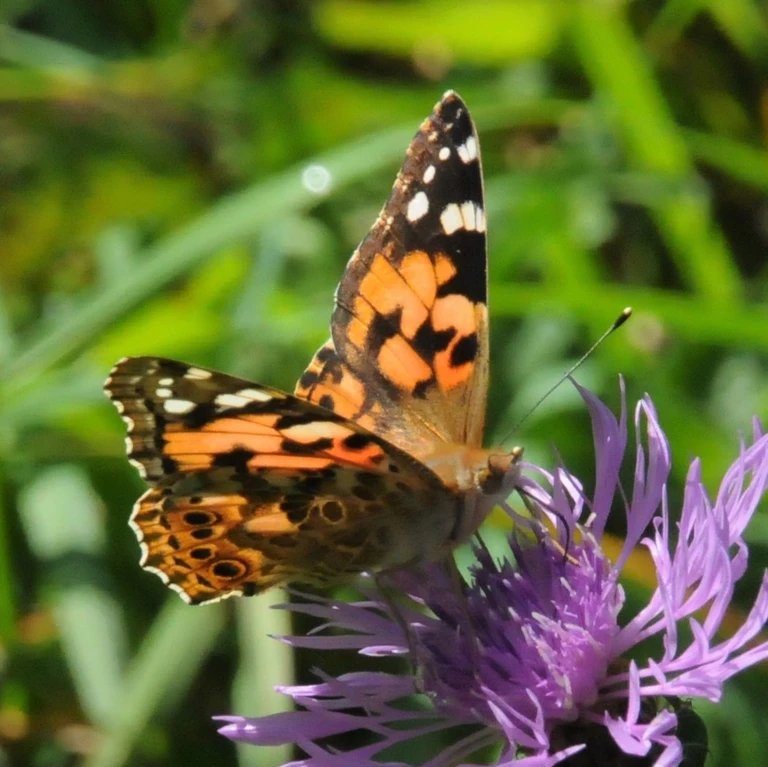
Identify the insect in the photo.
Vanessa cardui
